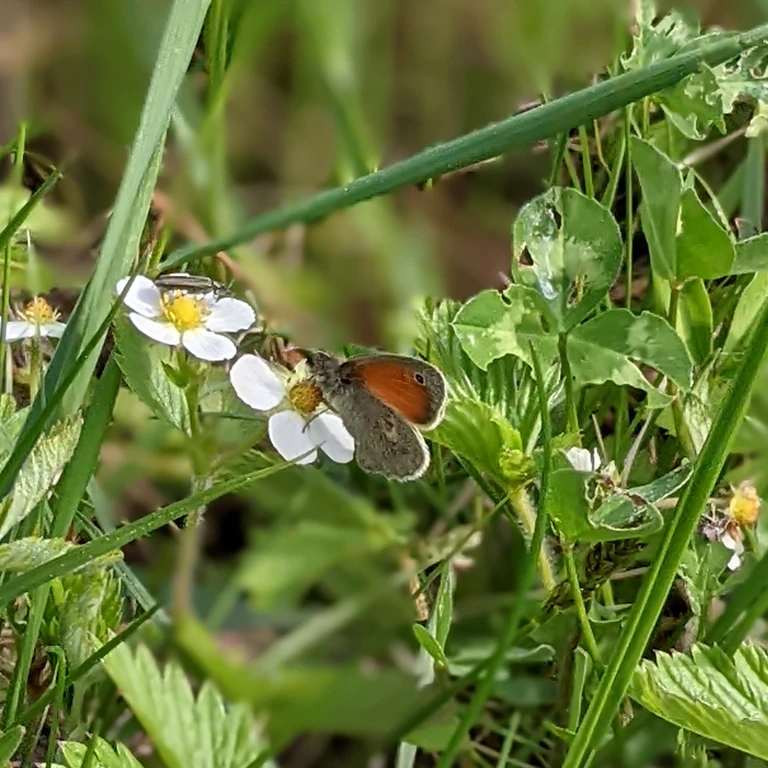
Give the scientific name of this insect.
Coenonympha pamphilus
